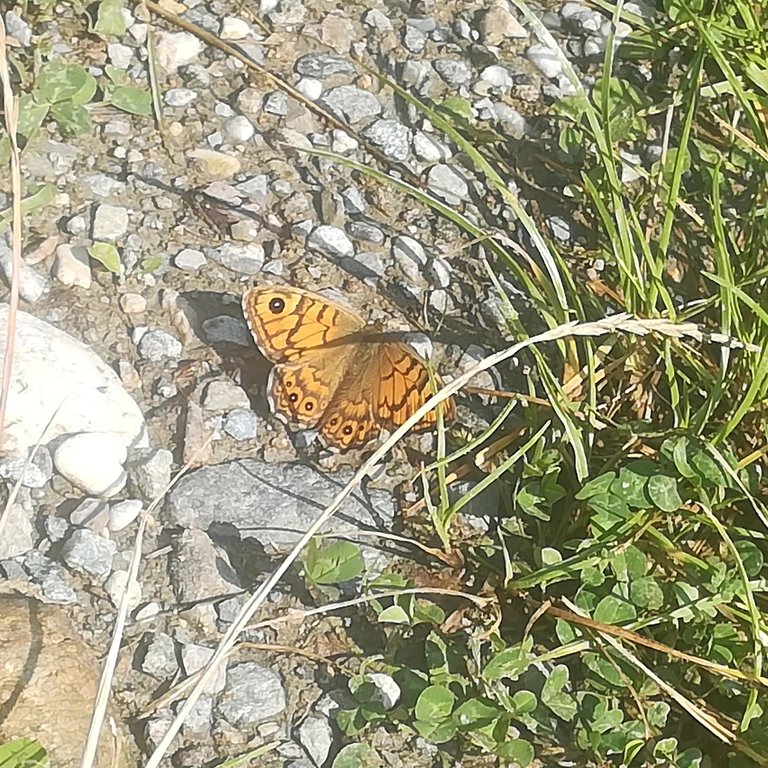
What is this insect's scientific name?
Lasiommata megera (also Pararge megera)
